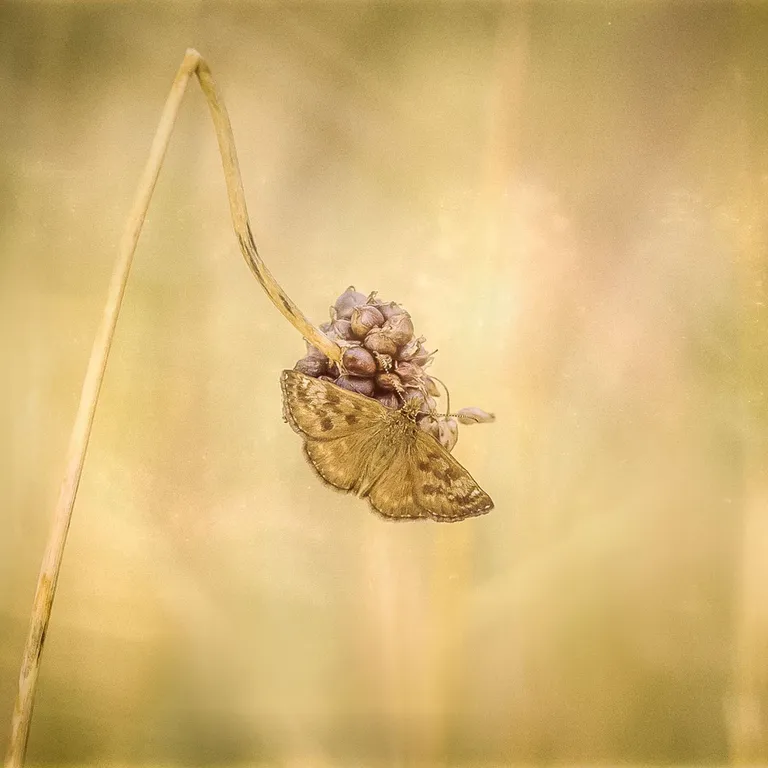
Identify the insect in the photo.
Erynnis tages
